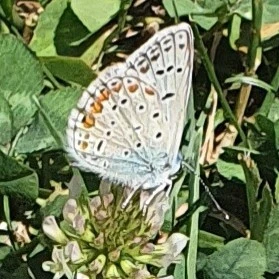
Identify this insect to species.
Polyommatus icarus
